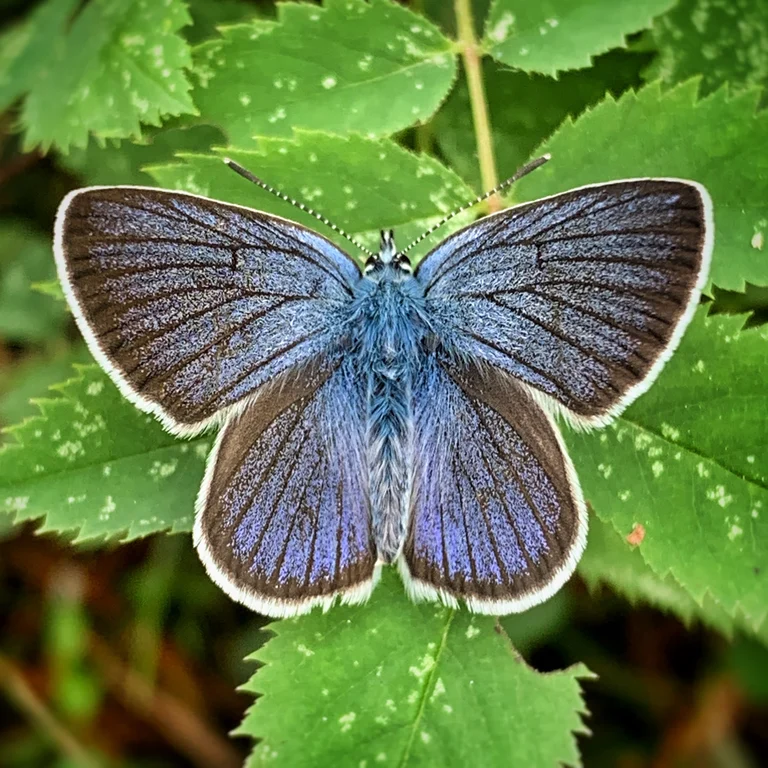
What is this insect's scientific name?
Cyaniris semiargus
